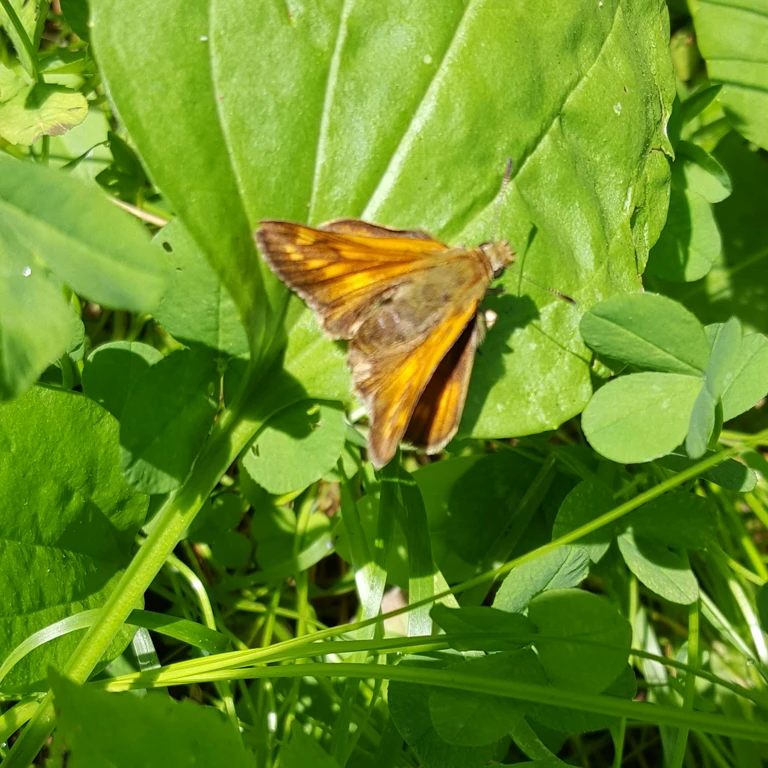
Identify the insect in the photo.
Ochlodes sylvanus (also Ochlodes venata)
